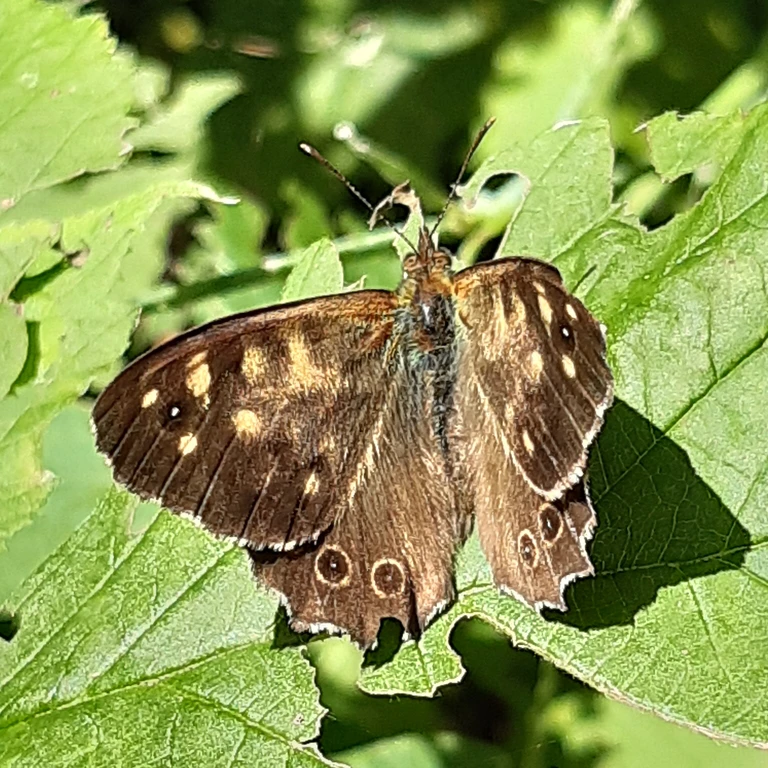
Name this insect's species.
Pararge aegeria
